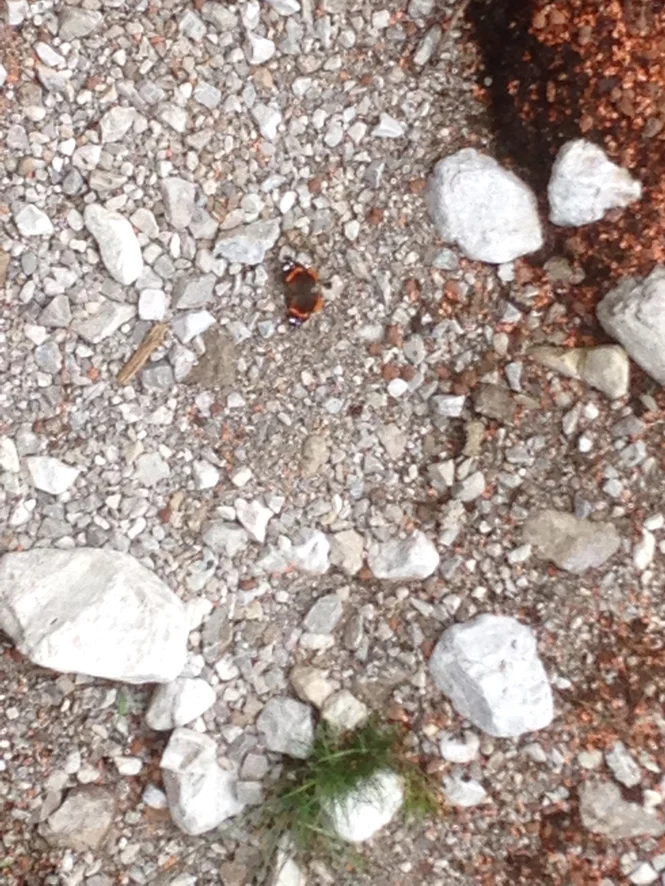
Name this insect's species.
Vanessa atalanta
